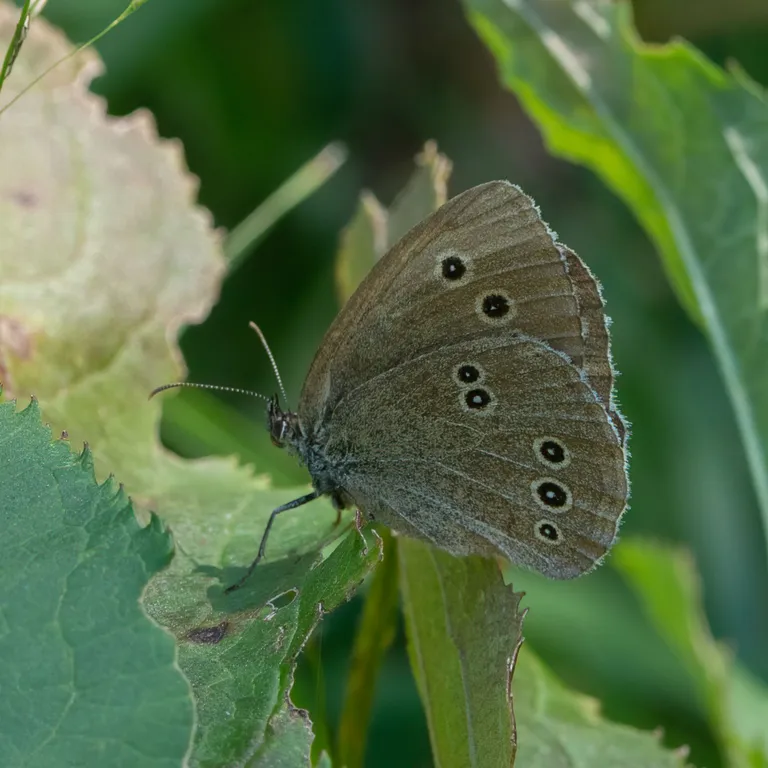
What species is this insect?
Aphantopus hyperantus
